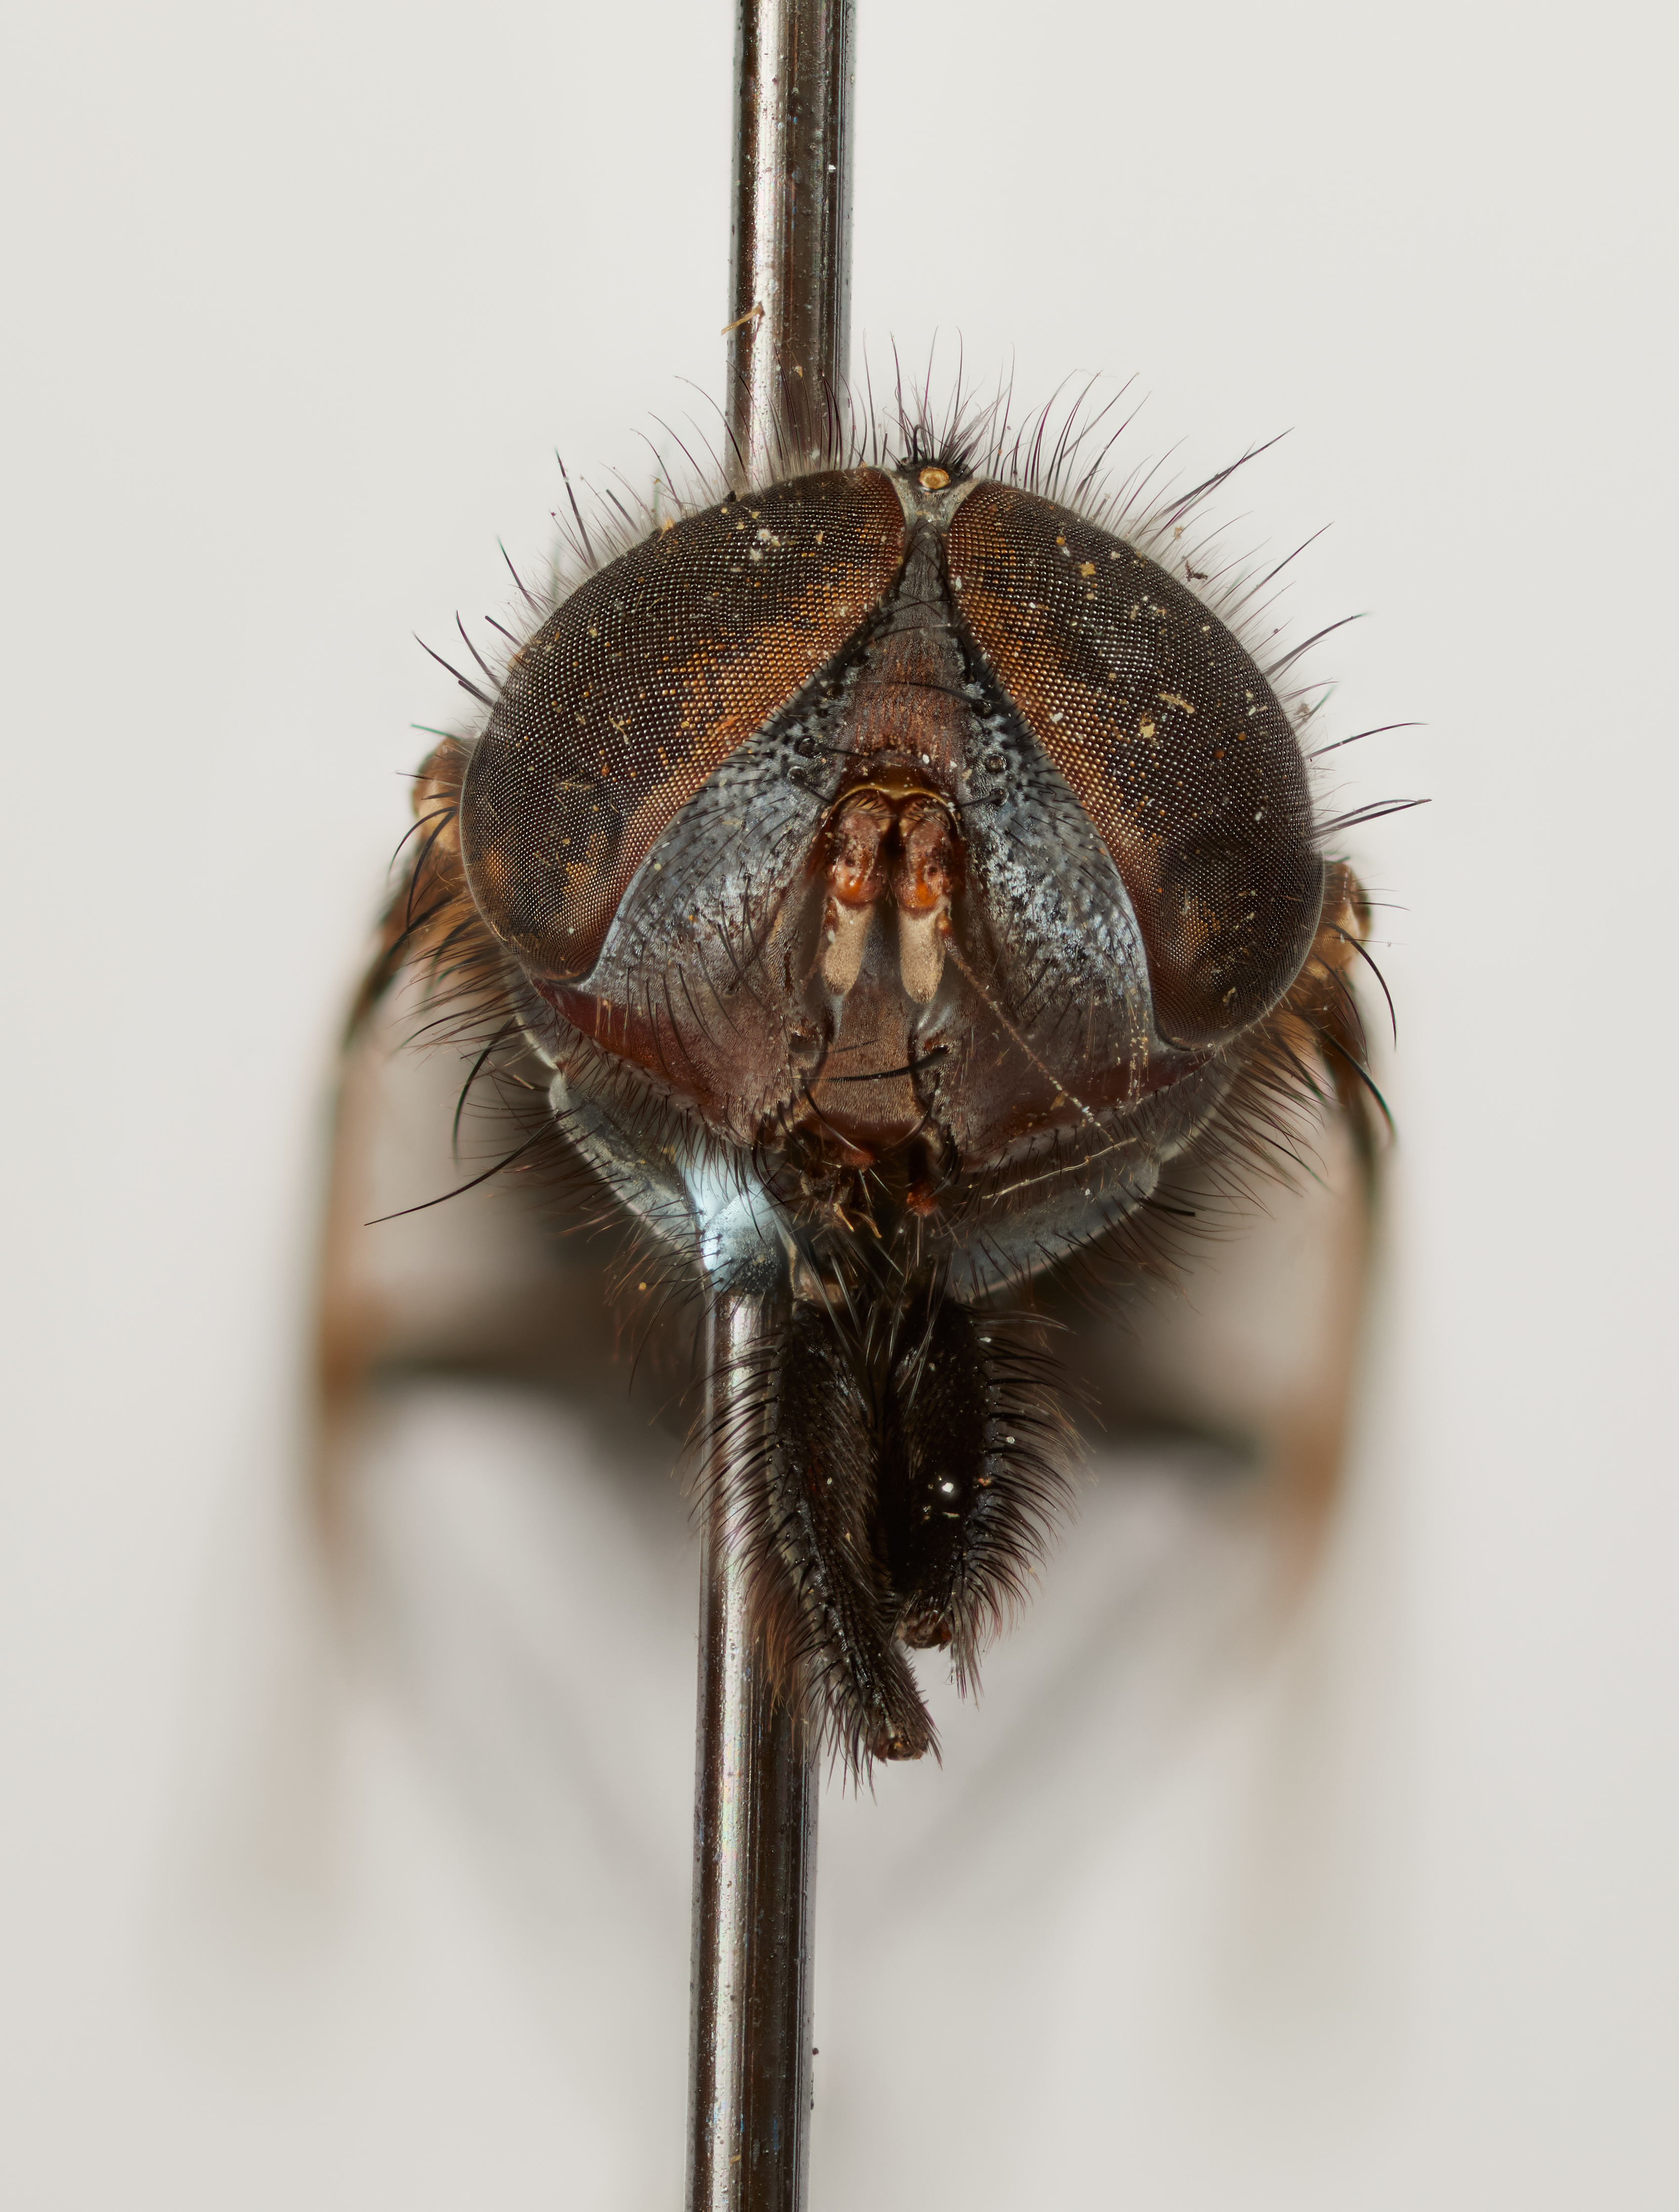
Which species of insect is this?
Ennyomma clistoides
